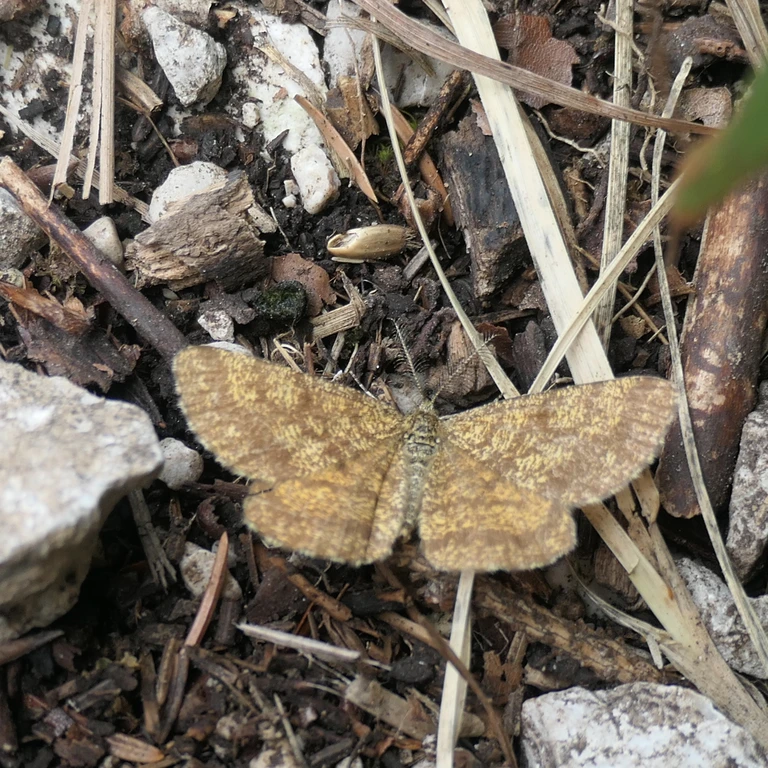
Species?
Ematurga atomaria
